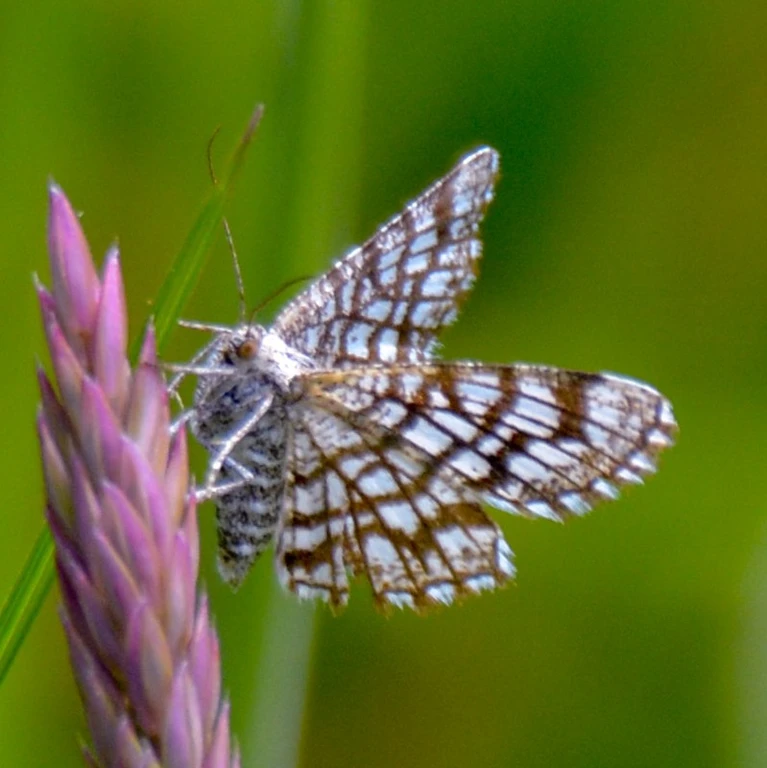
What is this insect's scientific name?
Chiasmia clathrata
